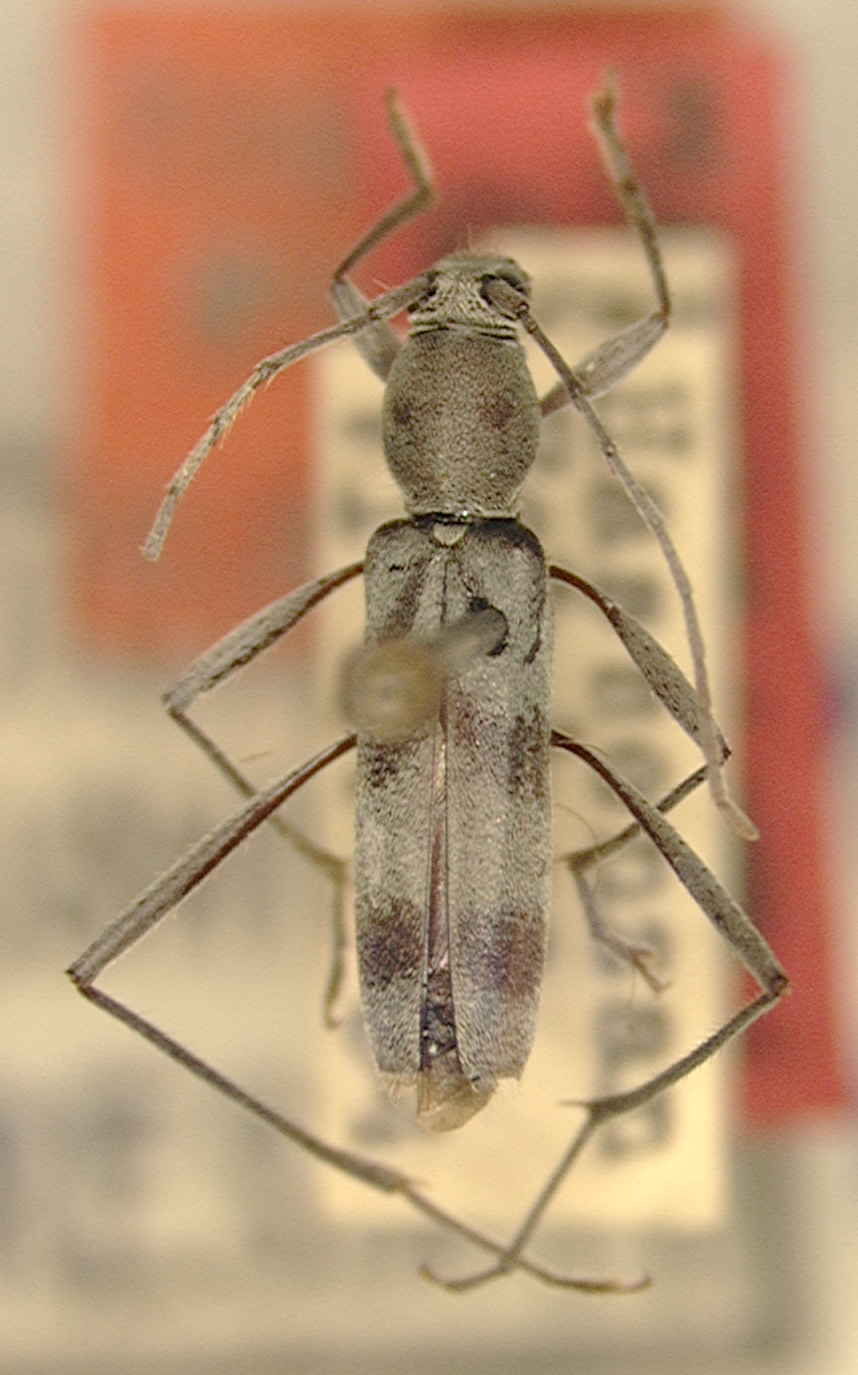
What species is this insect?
Demonax matsushitai
